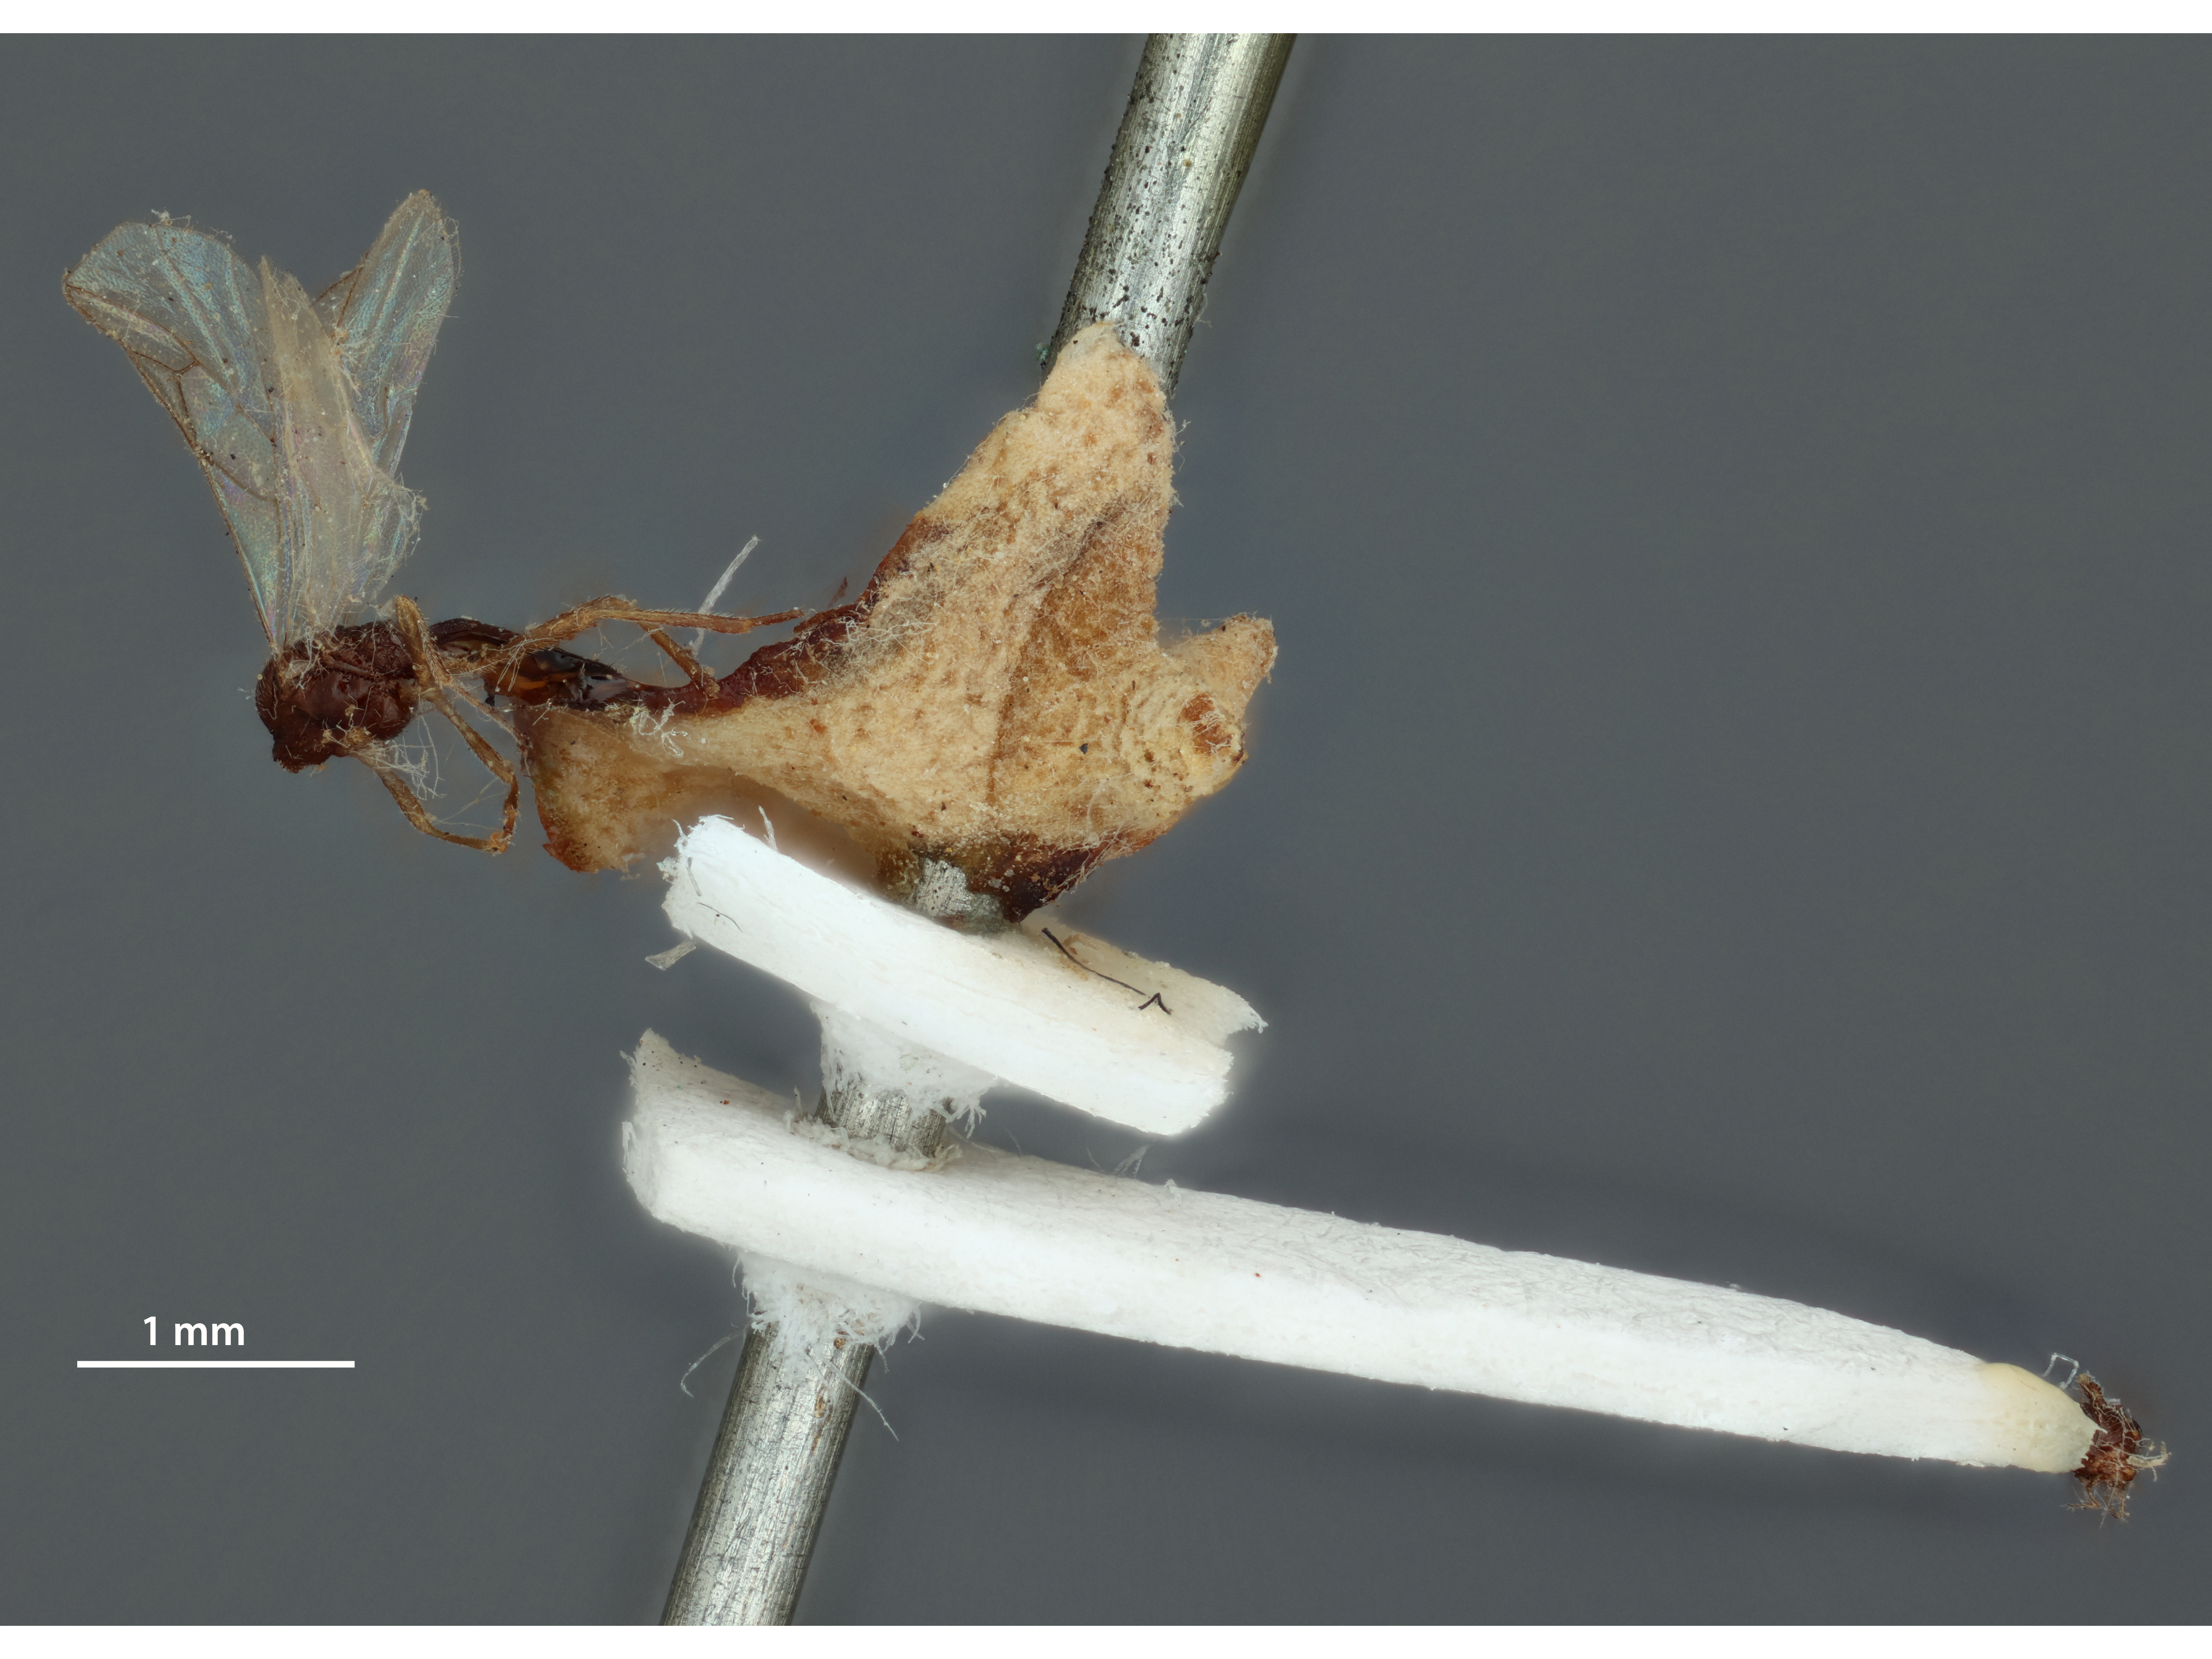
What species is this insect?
Aphidius laetucaphis
